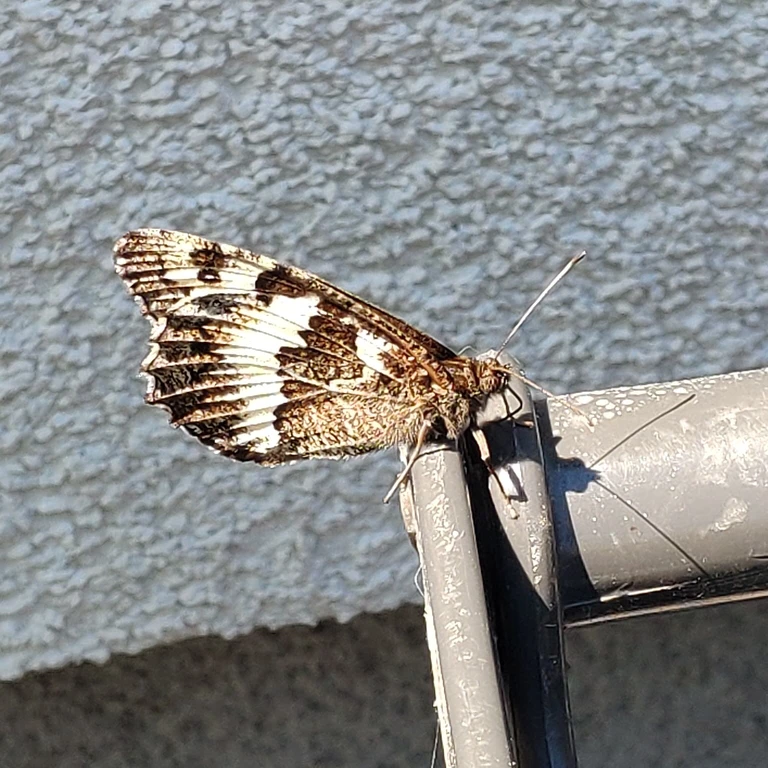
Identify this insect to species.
Brintesia circe
